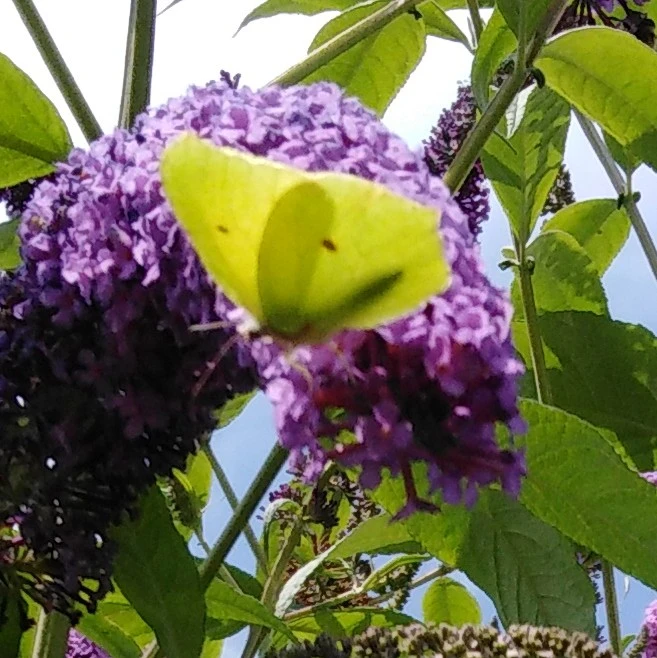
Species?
Gonepteryx rhamni
